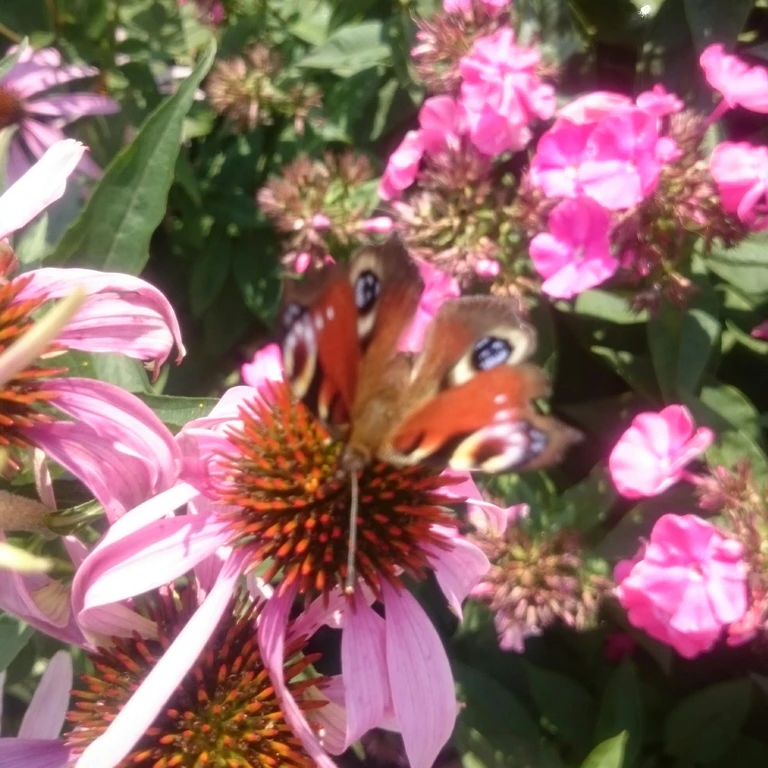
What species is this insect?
Aglais io
